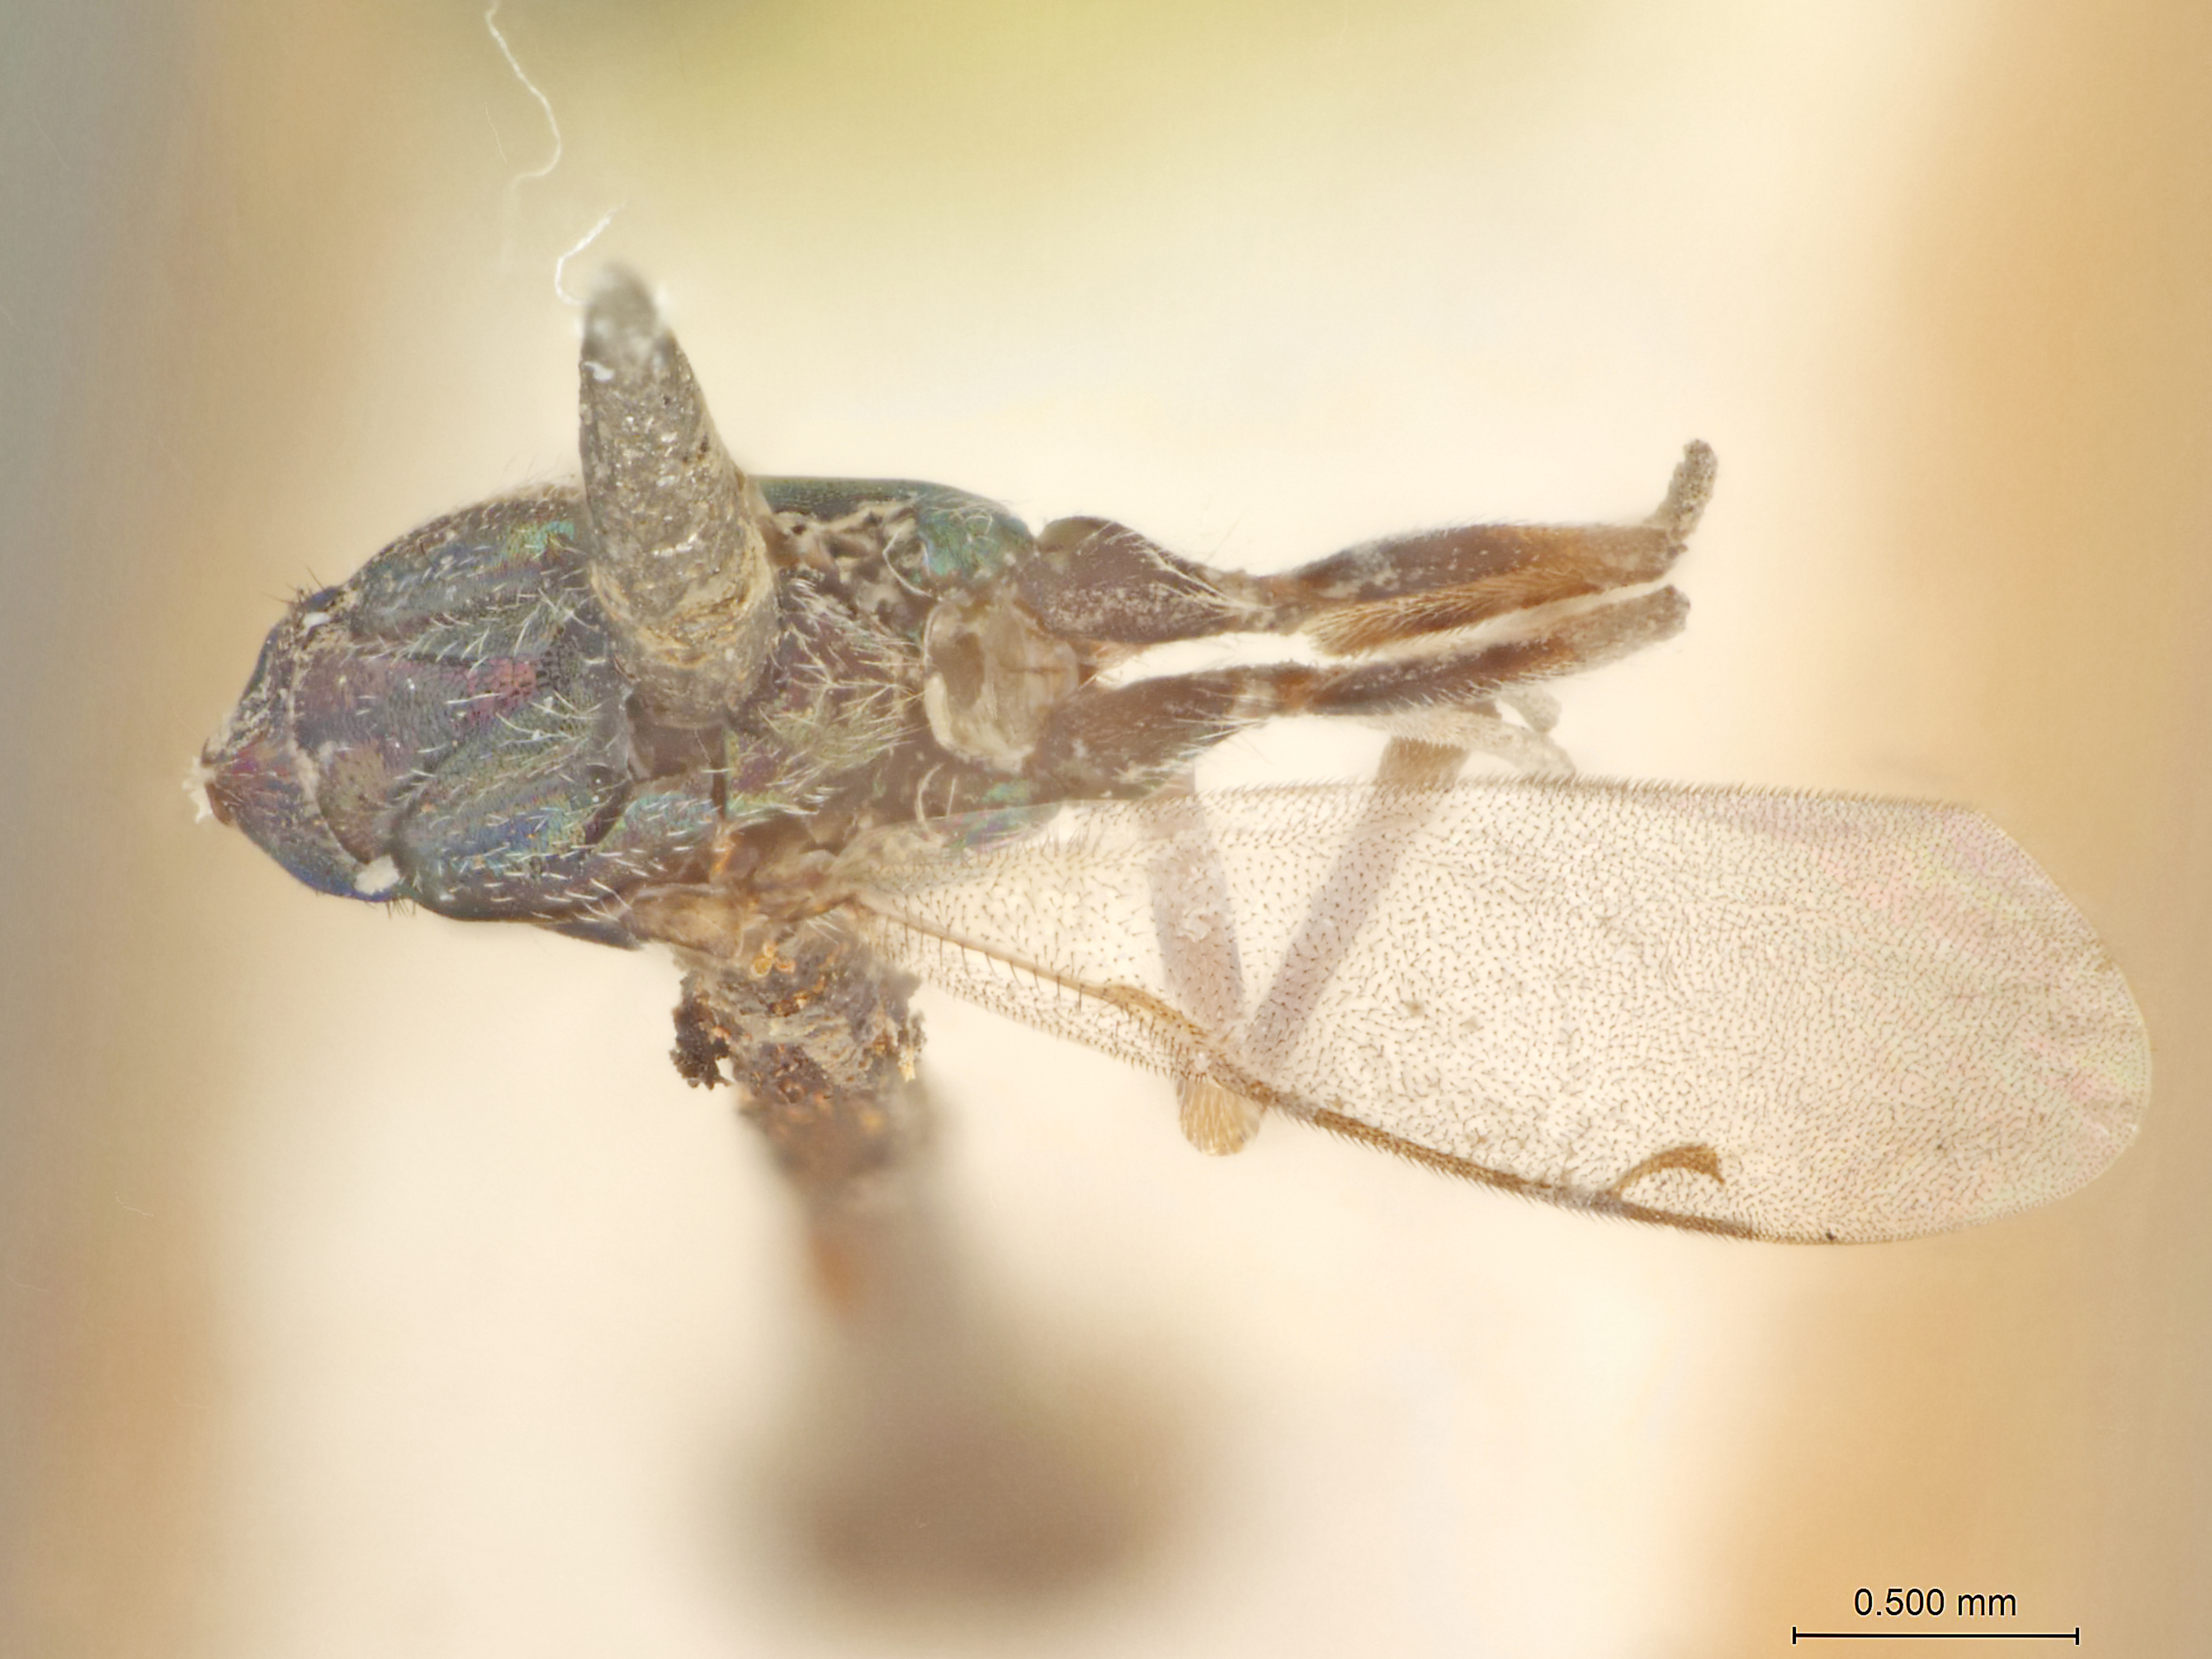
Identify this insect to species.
Eupelmus pini
